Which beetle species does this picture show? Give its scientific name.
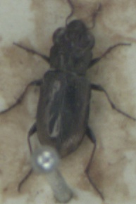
Notiophilus biguttatus
